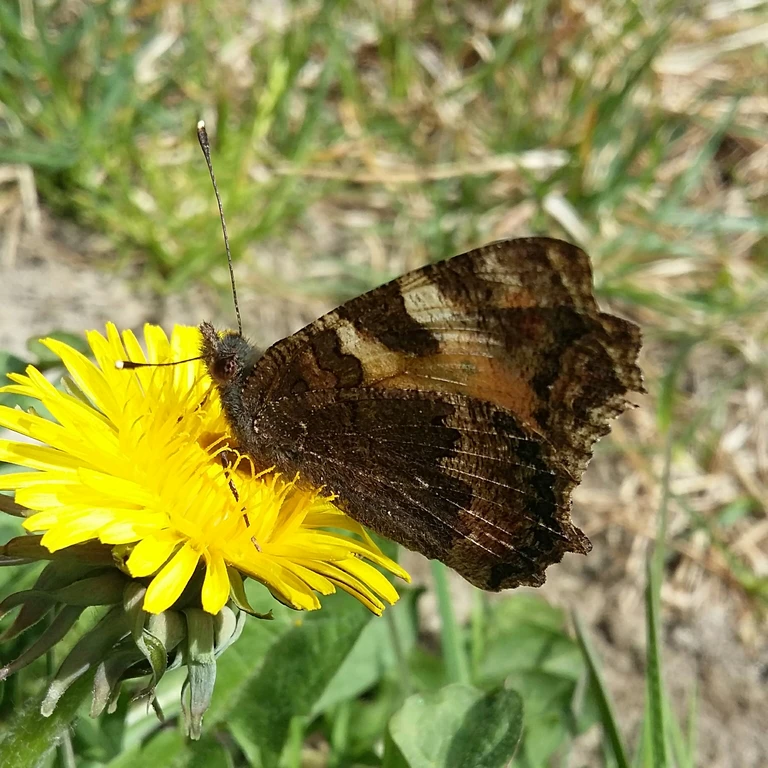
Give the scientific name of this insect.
Aglais urticae
